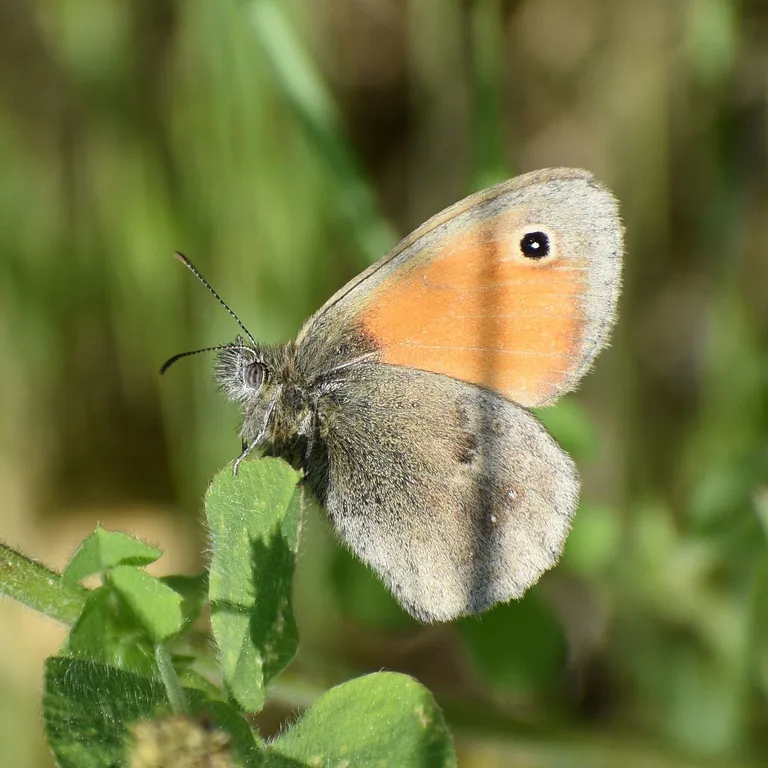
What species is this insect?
Coenonympha pamphilus
